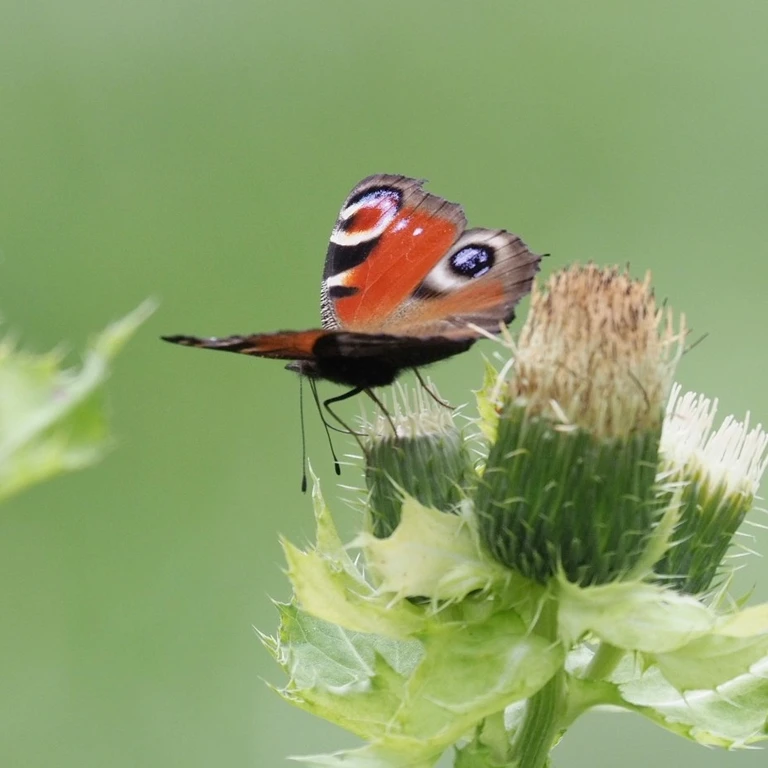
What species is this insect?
Aglais io
